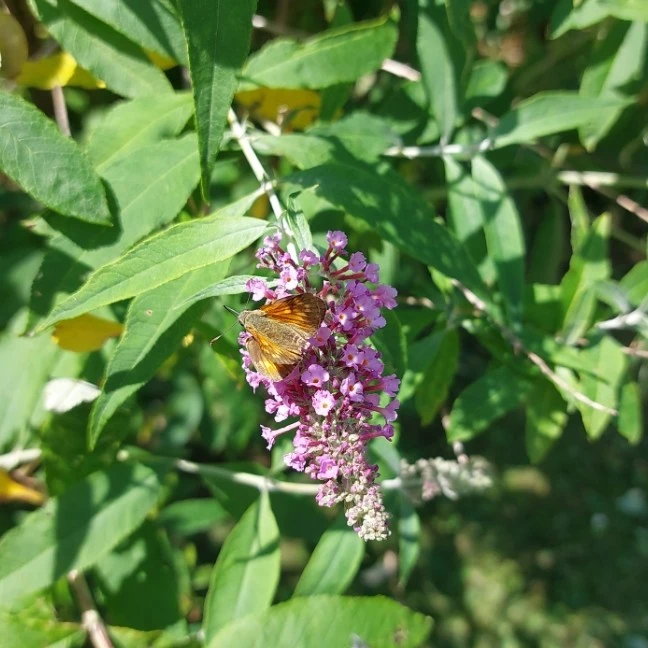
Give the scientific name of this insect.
Ochlodes sylvanus (also Ochlodes venata)
